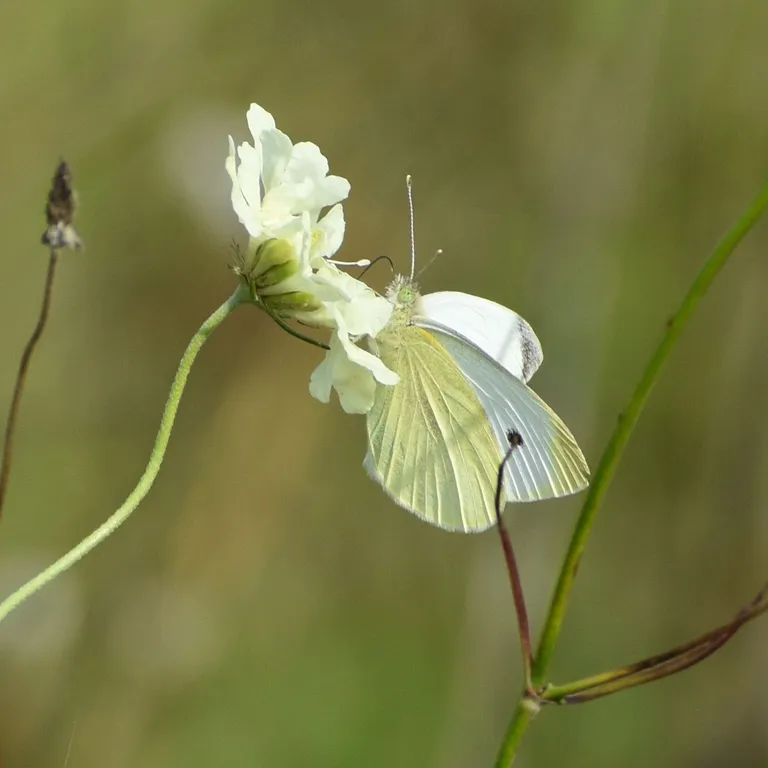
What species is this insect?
Pieris rapae
